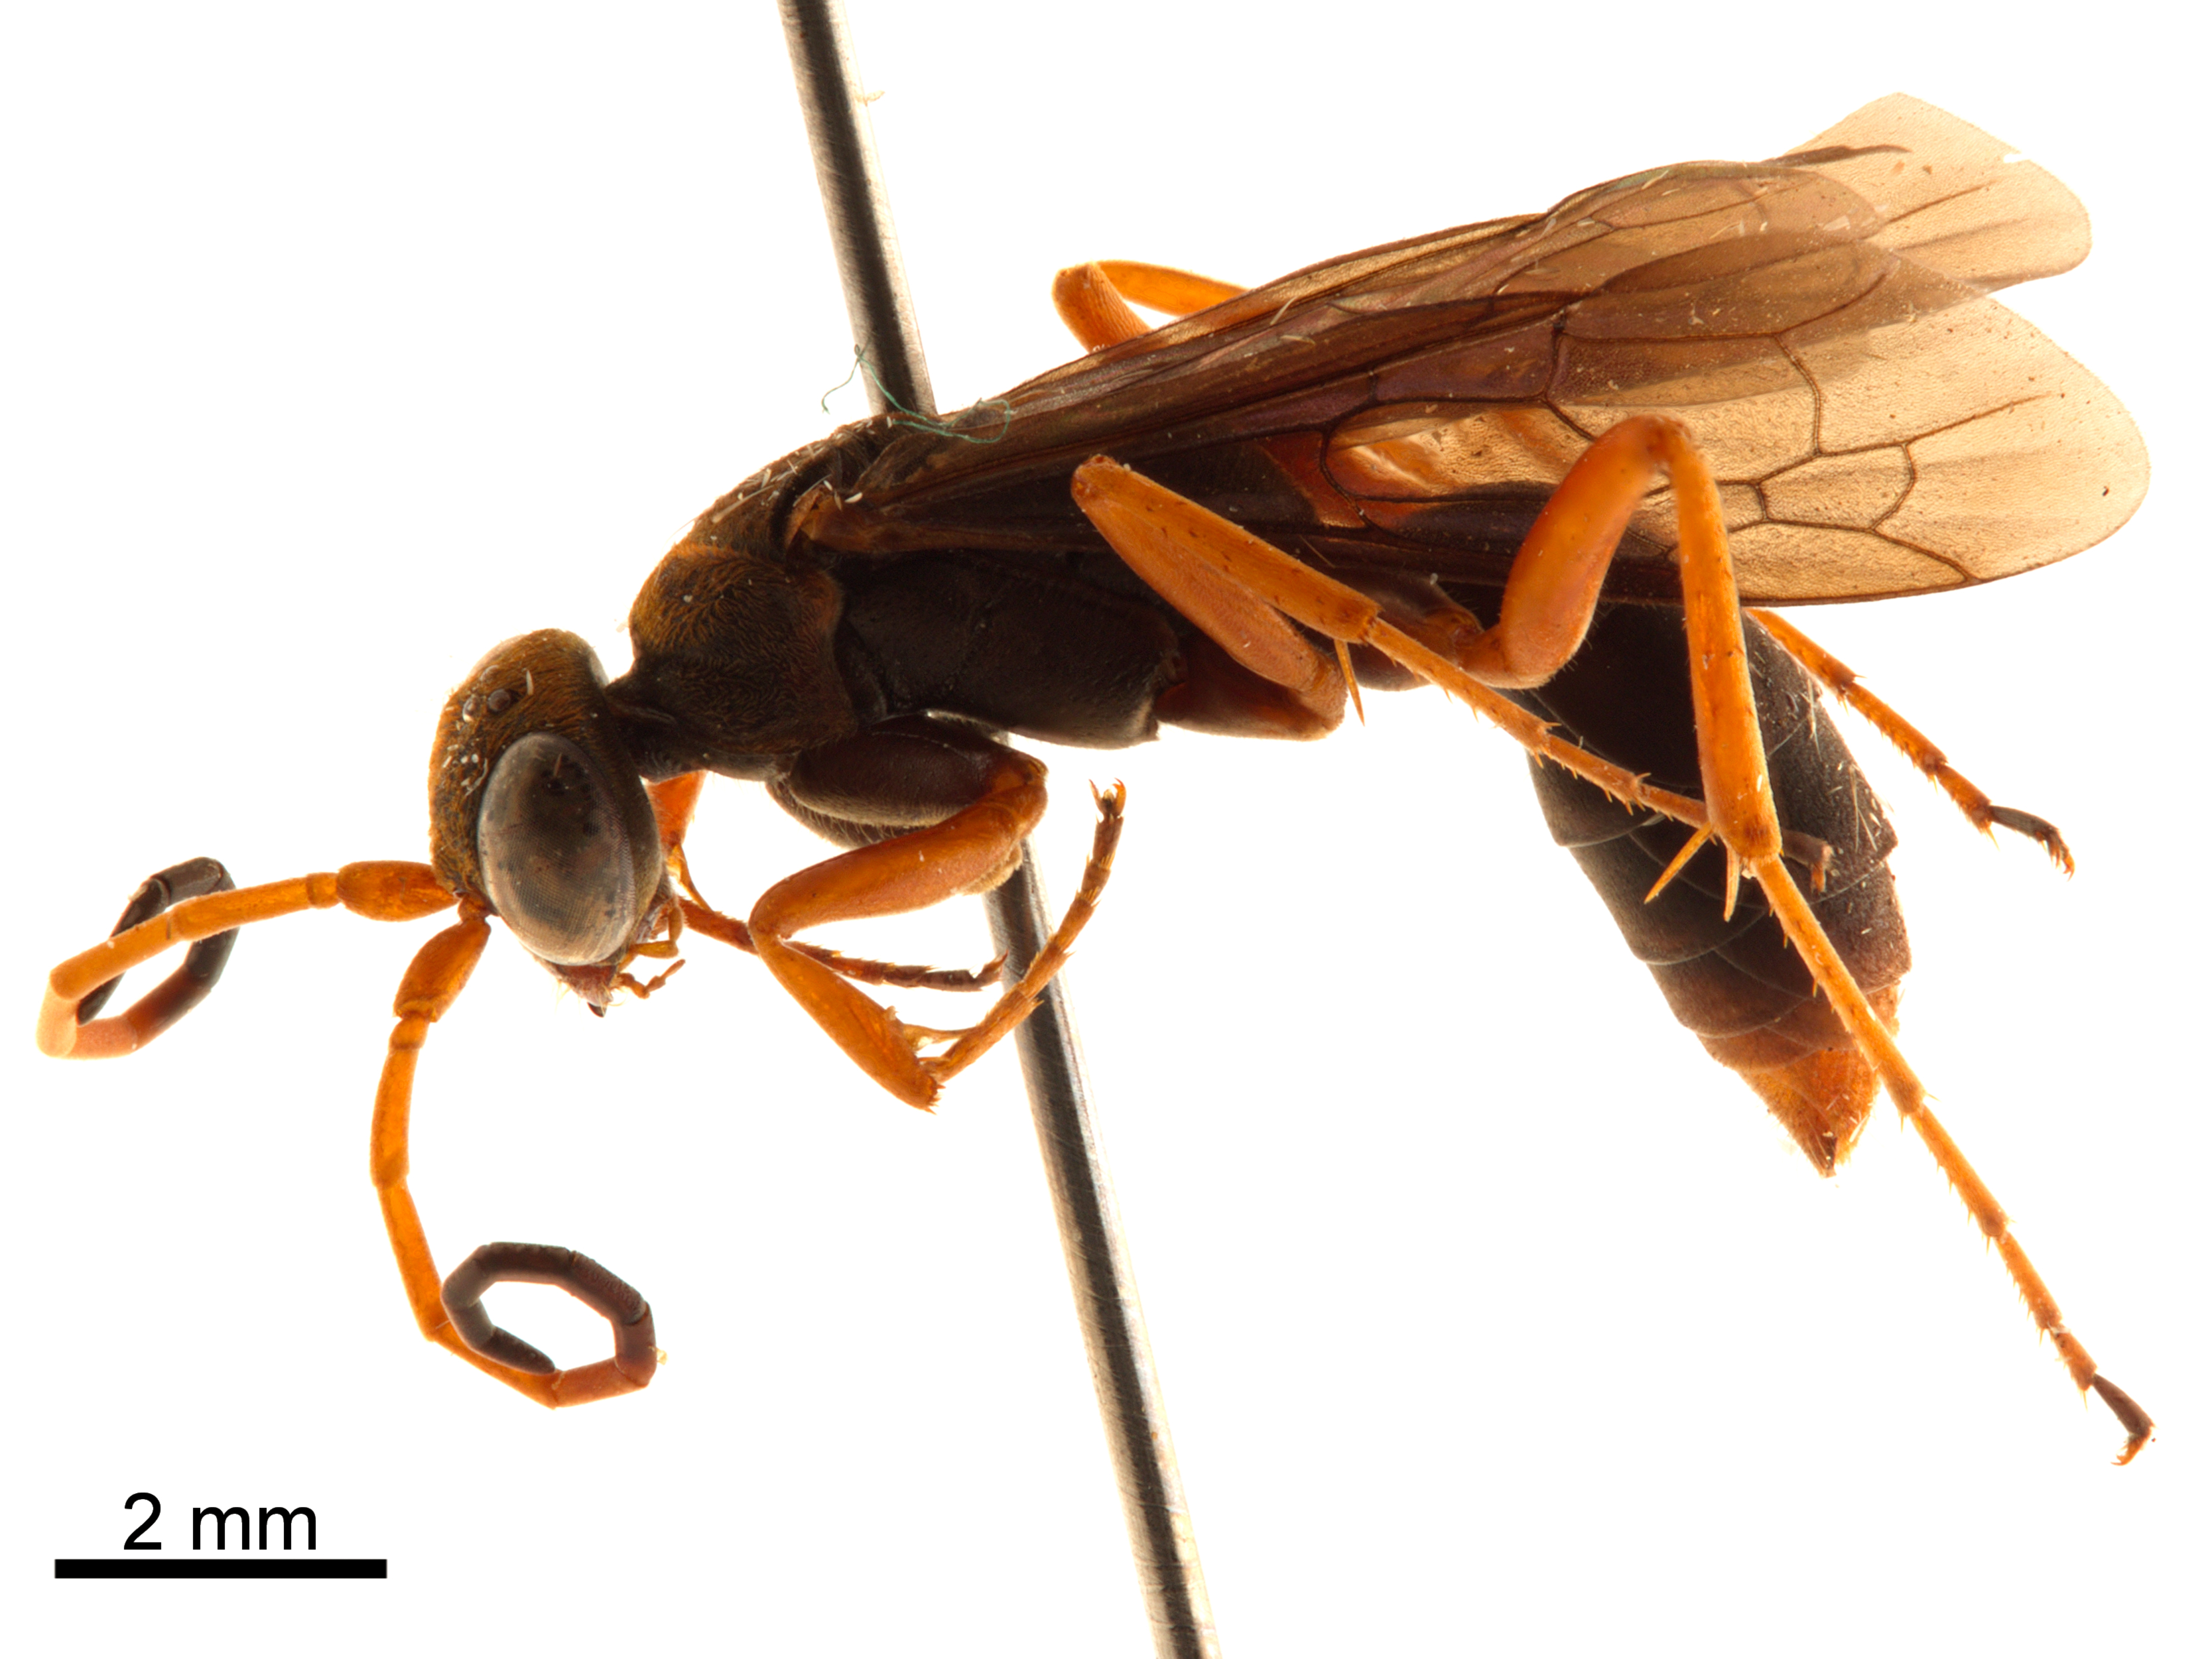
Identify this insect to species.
Lissocnemis brevipennis
